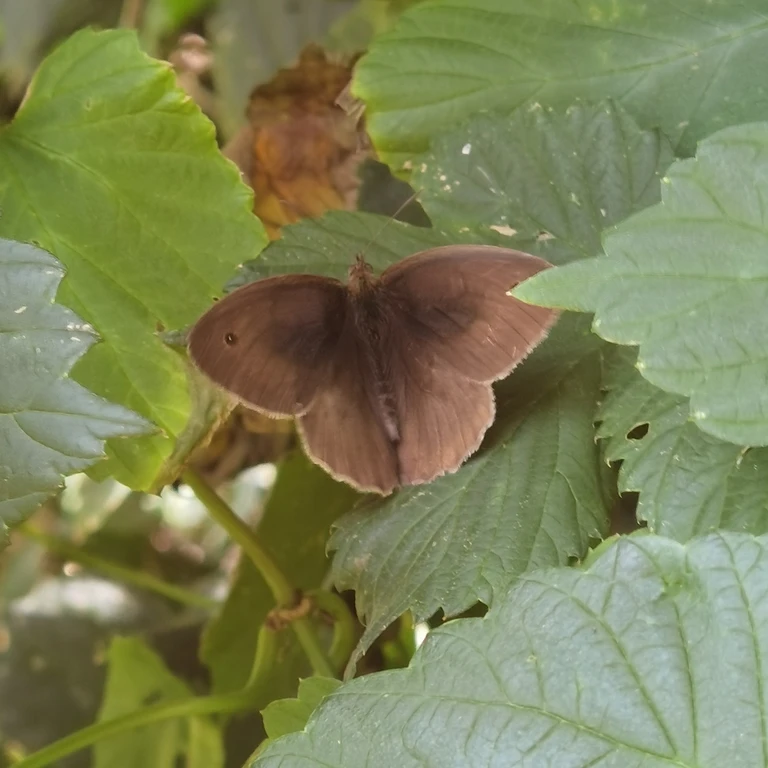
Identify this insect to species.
Maniola jurtina
